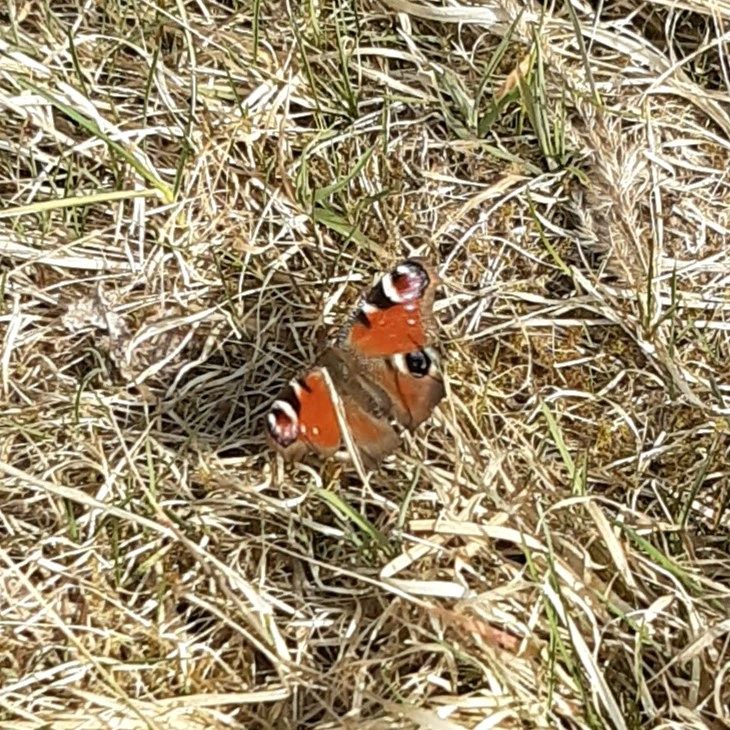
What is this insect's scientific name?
Aglais io
